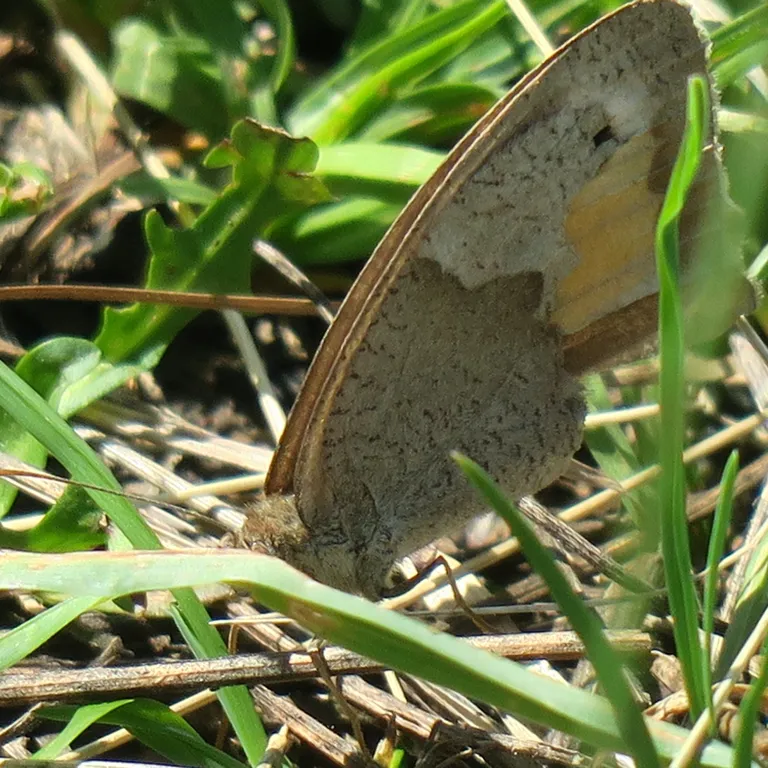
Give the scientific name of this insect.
Maniola jurtina
